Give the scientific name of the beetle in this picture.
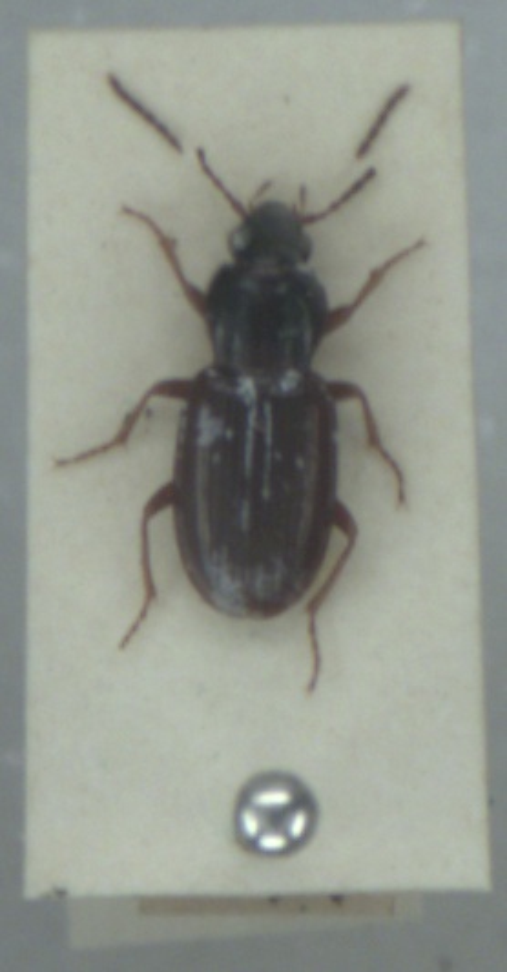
Pterostichus strenuus
